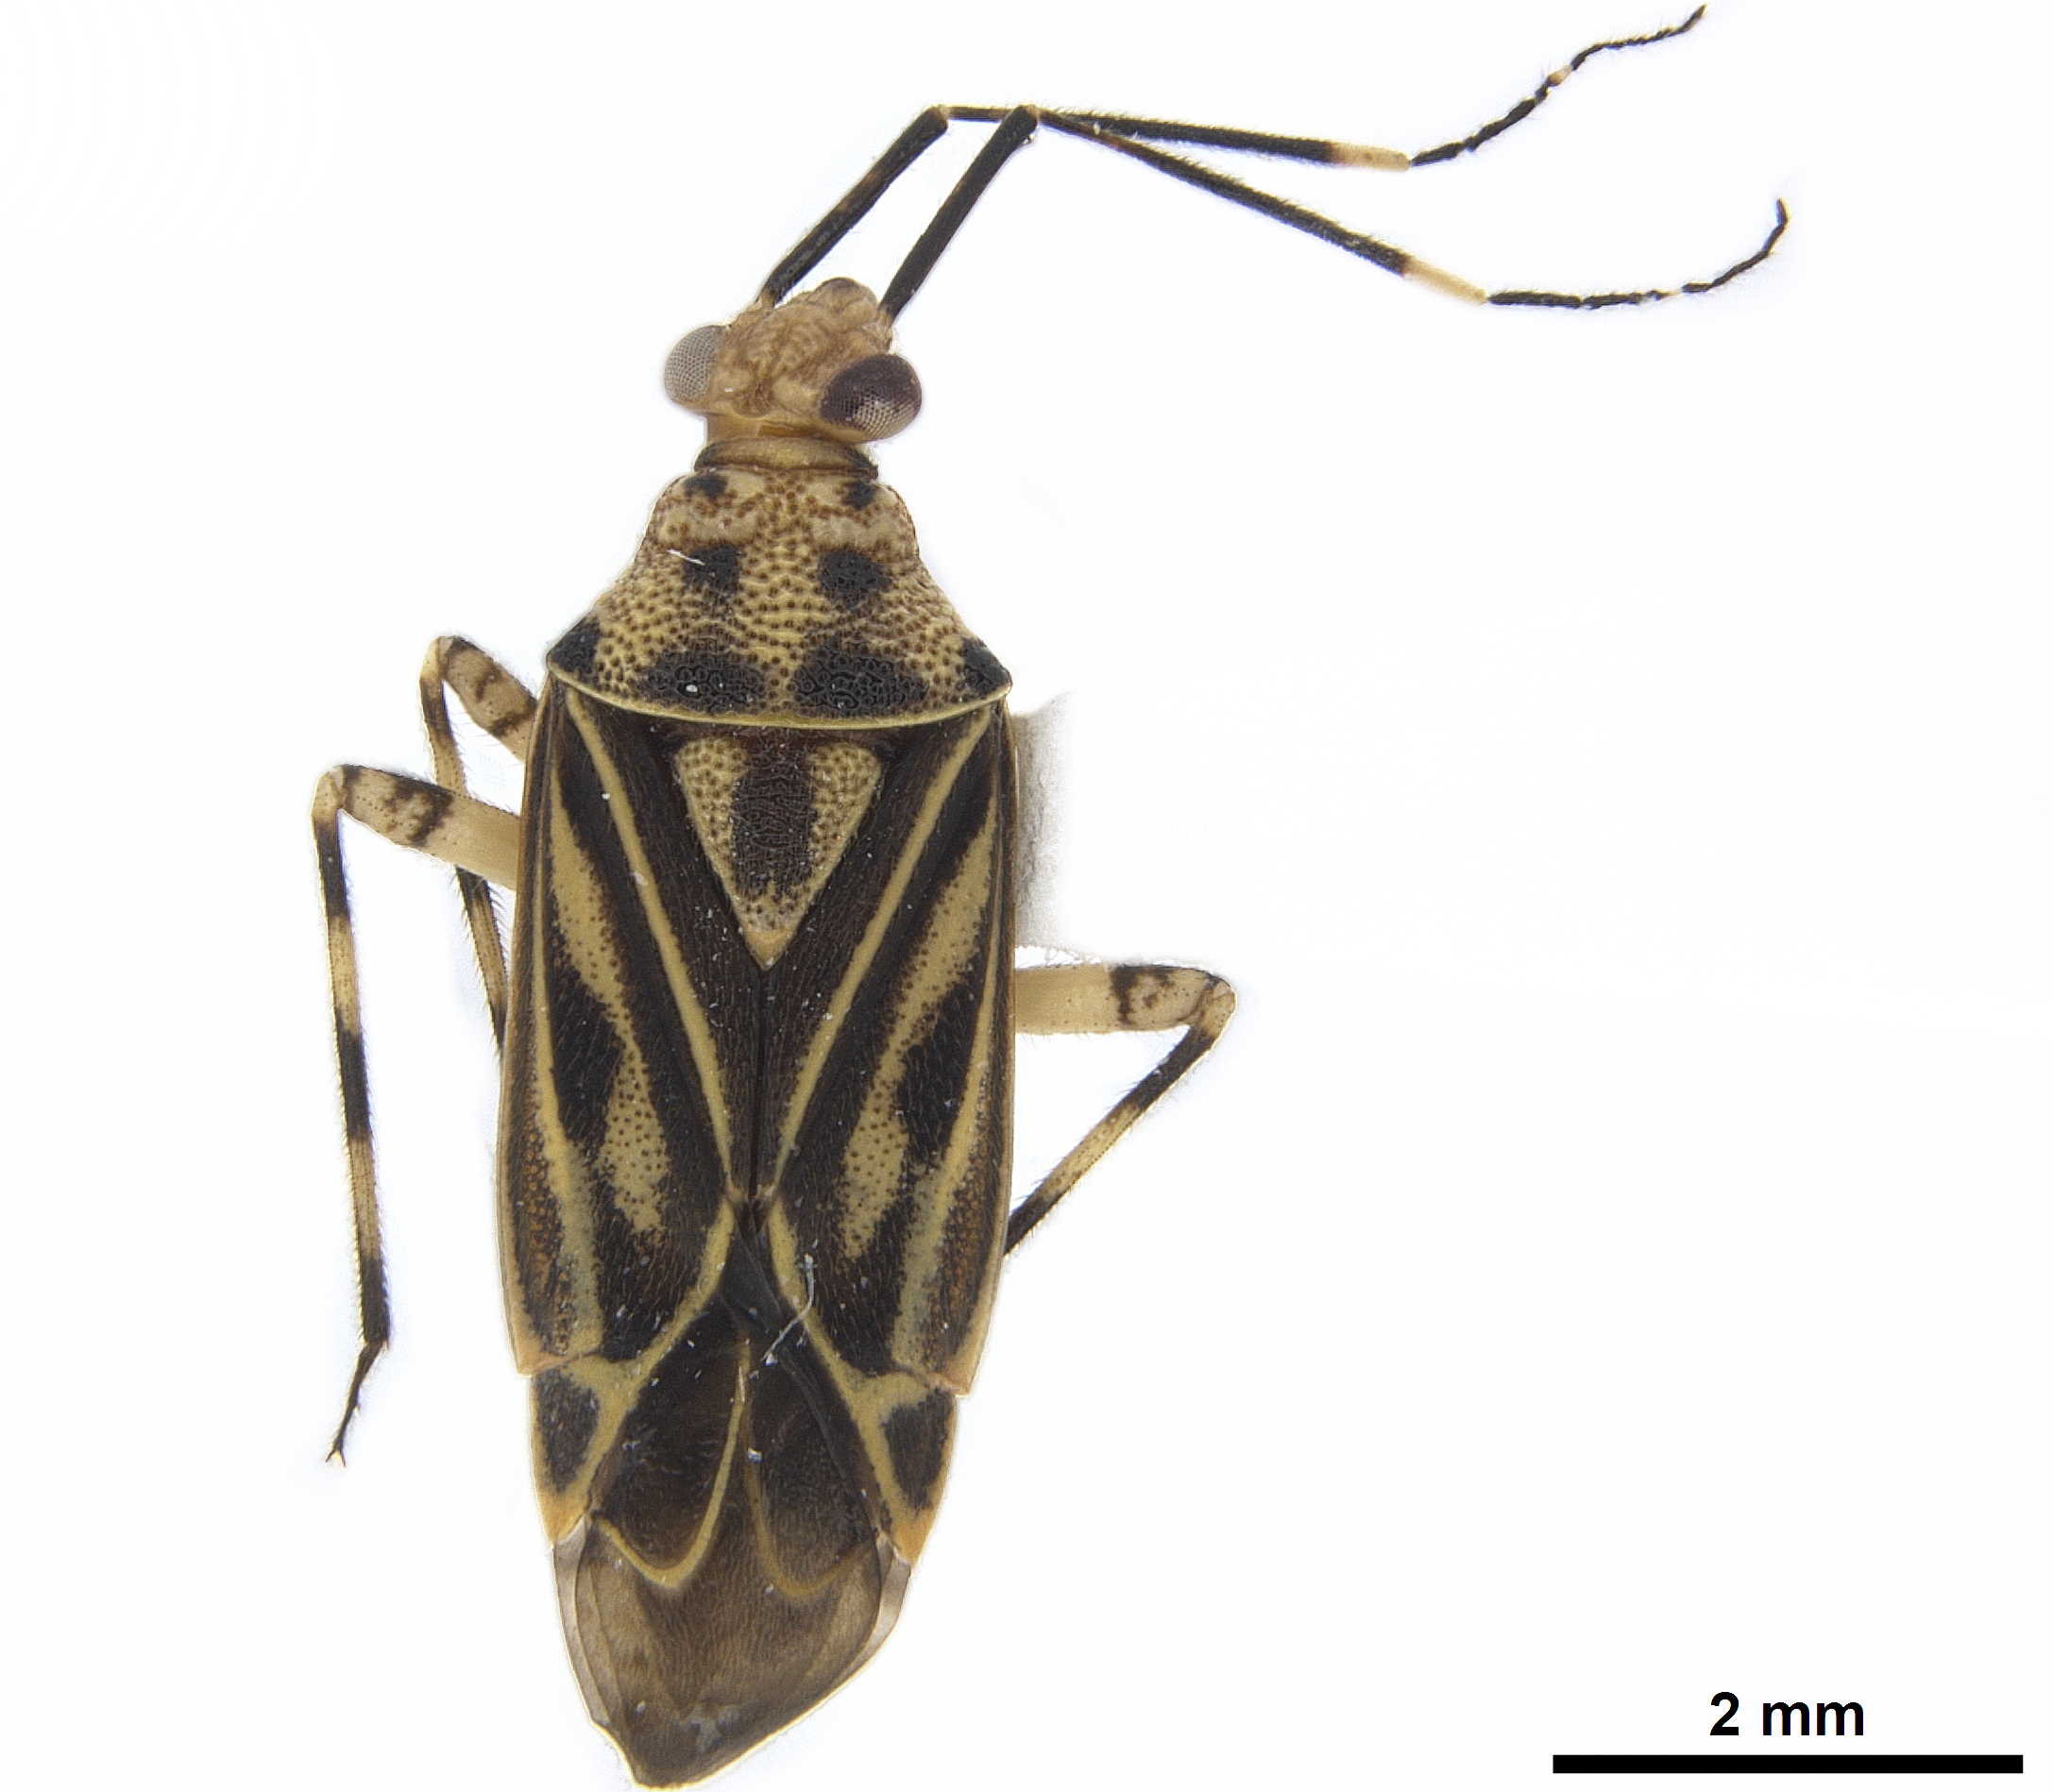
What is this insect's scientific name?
Piasus cribricollis
